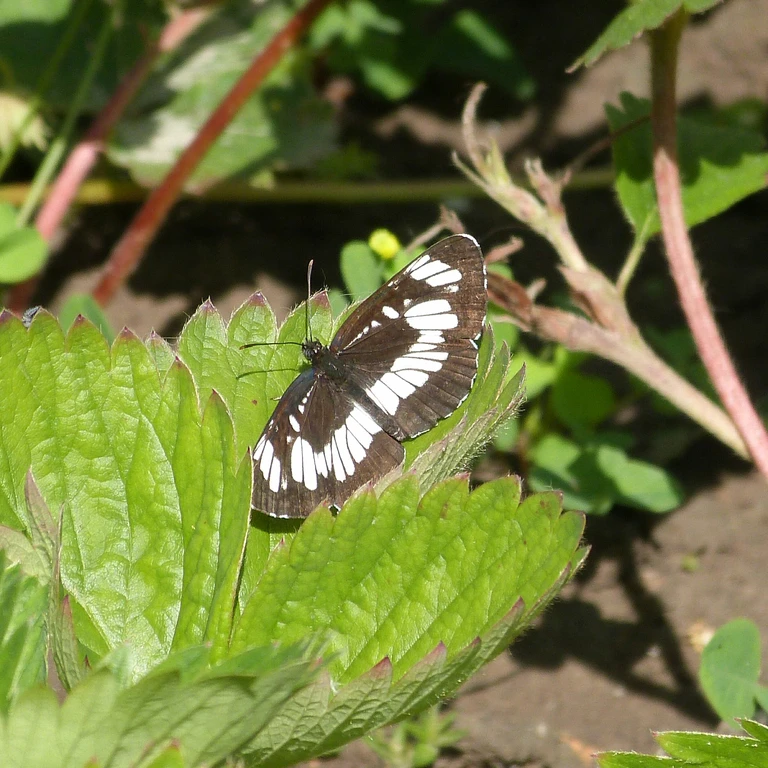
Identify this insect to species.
Neptis rivularis
